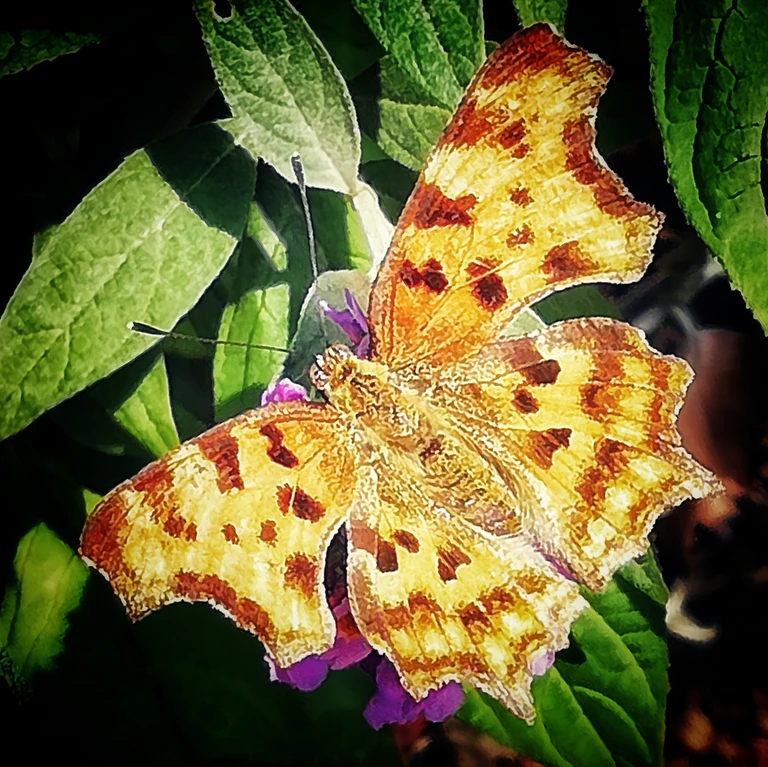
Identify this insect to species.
Polygonia c-album
